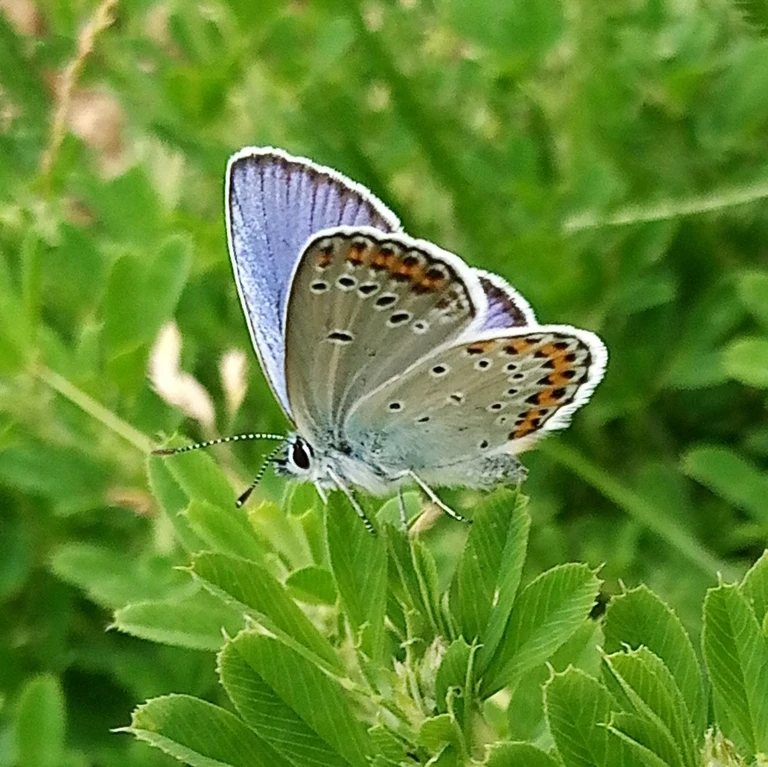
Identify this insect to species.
Plebejus argyrognomon
